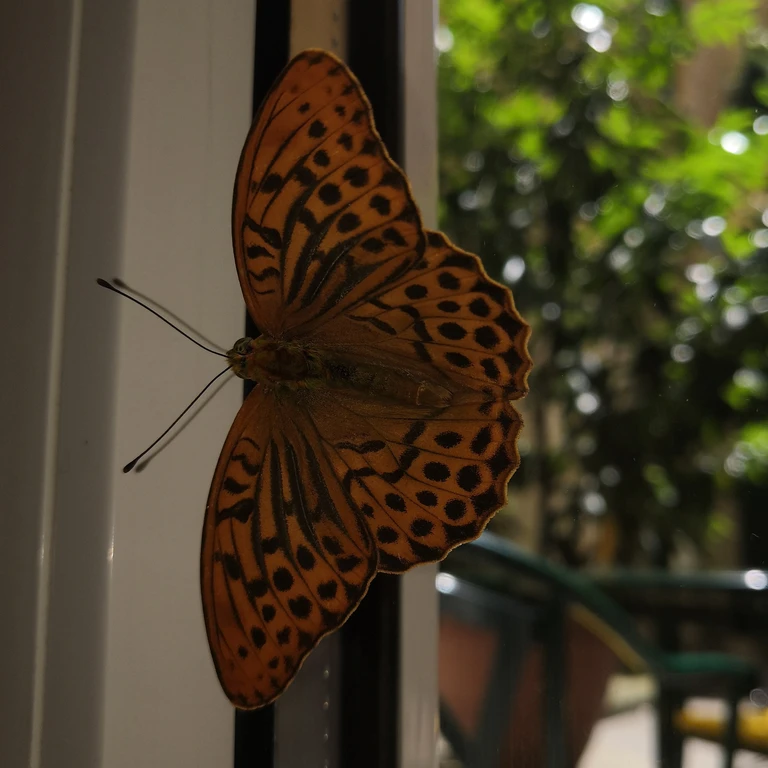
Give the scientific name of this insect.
Argynnis paphia
